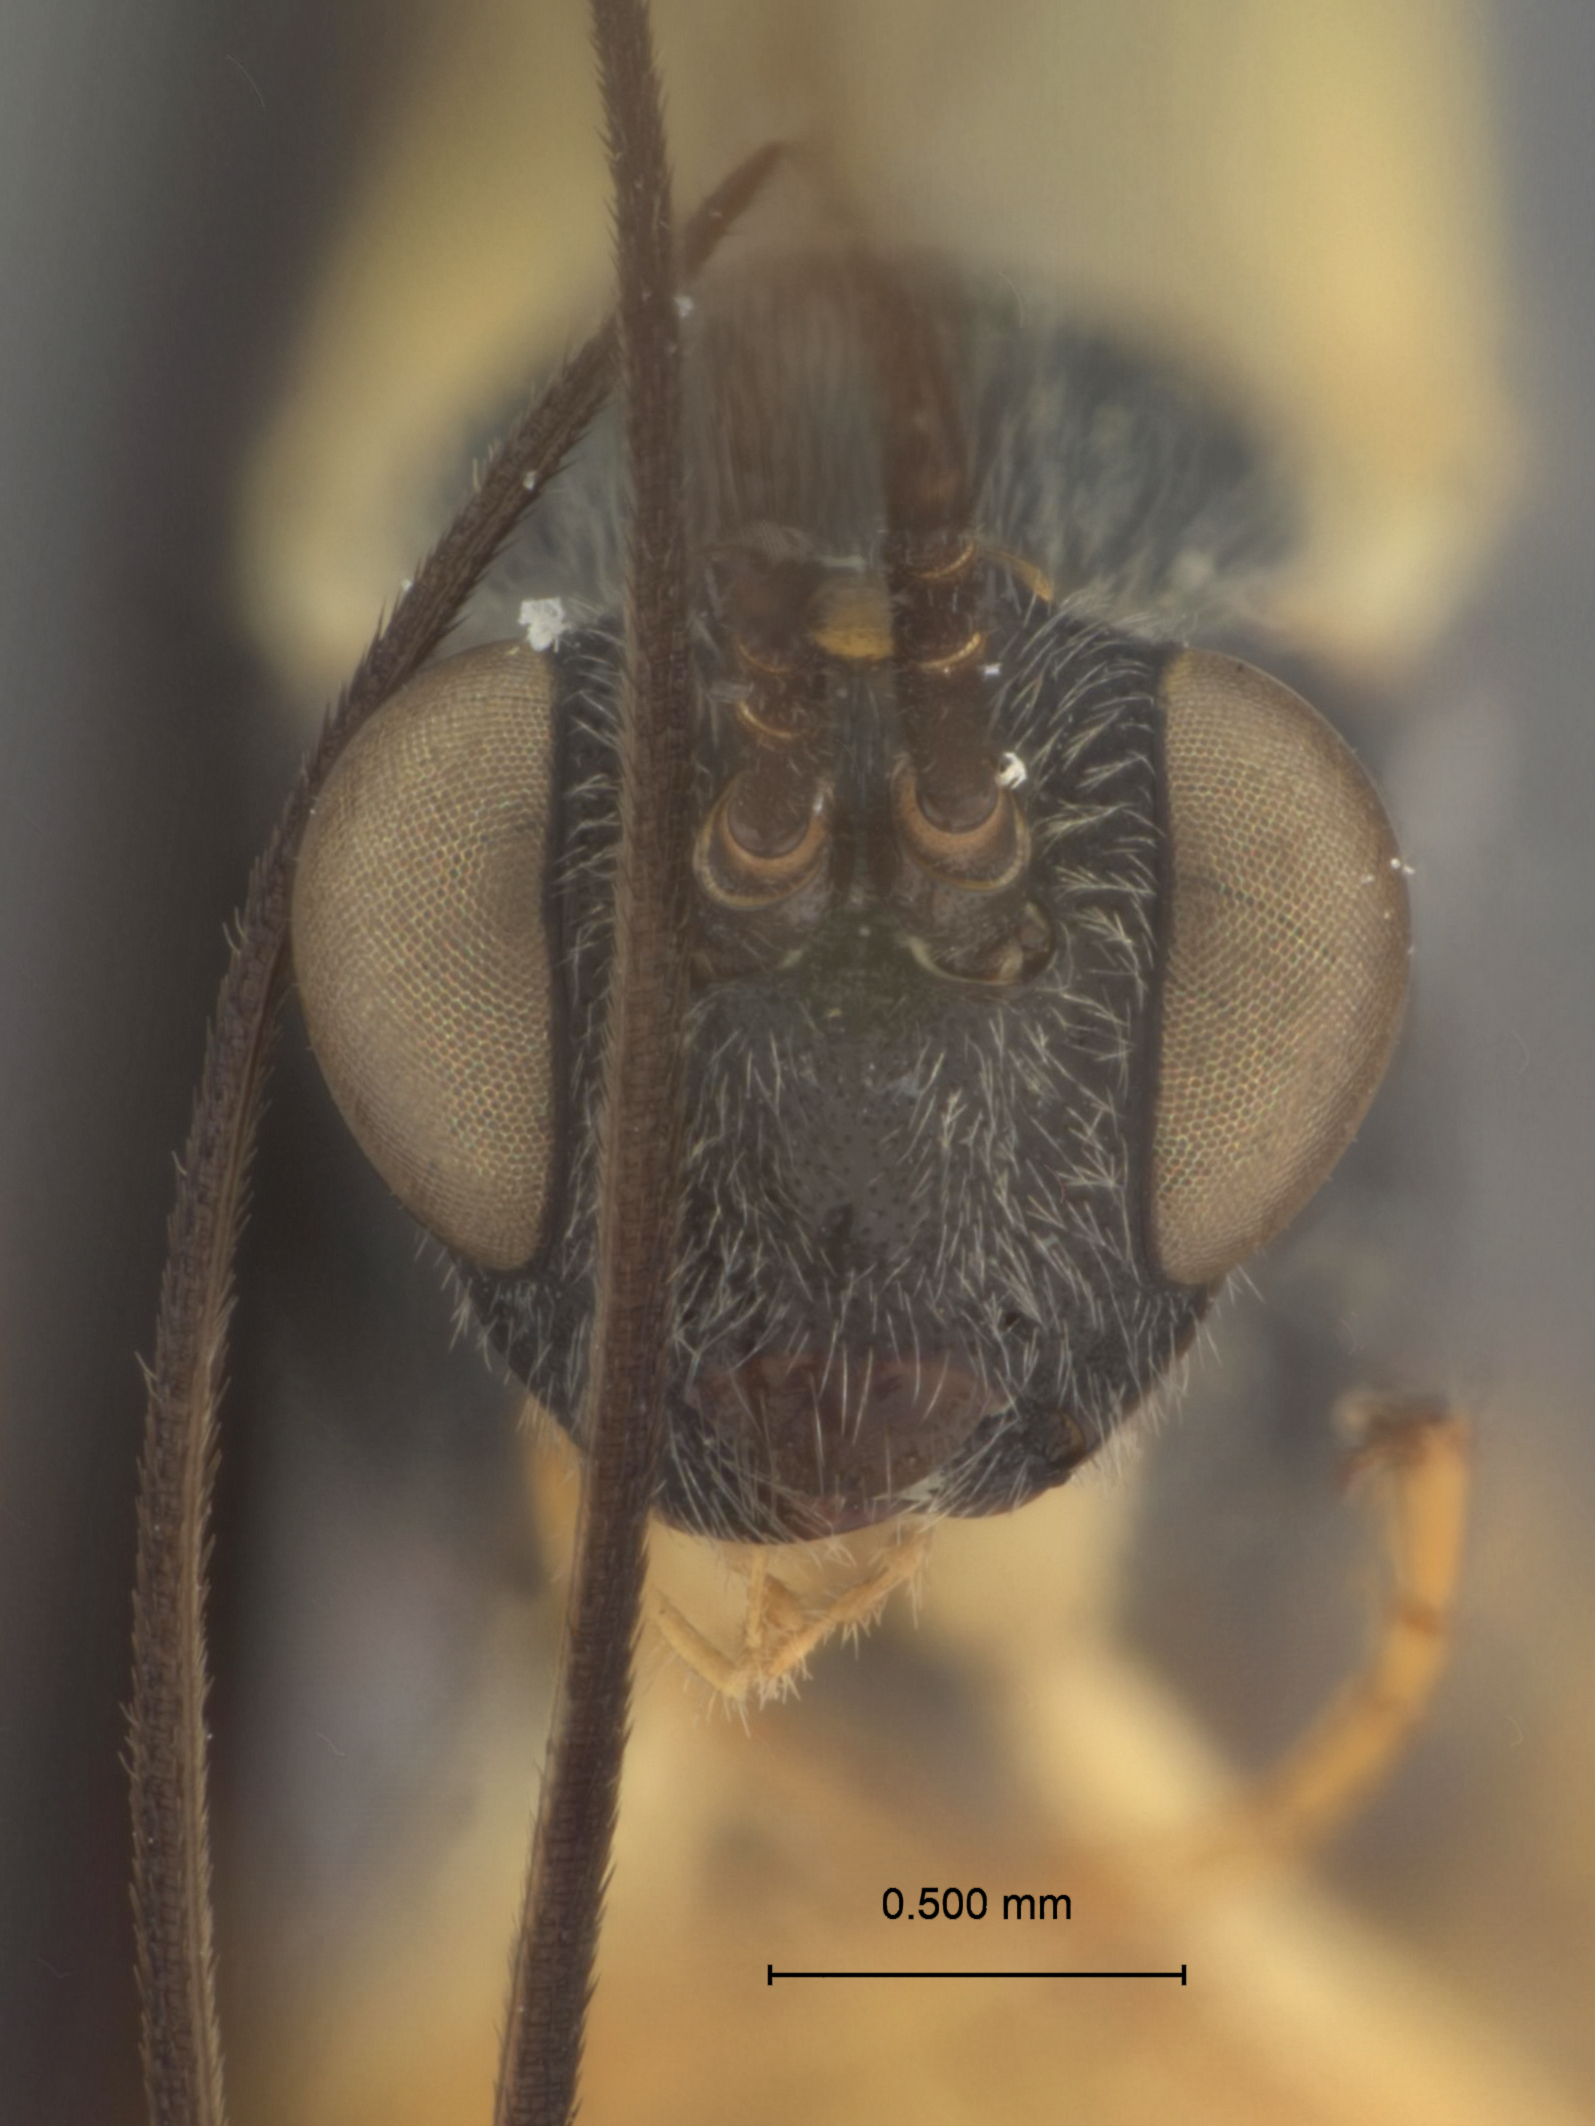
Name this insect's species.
Glypta utahensis
